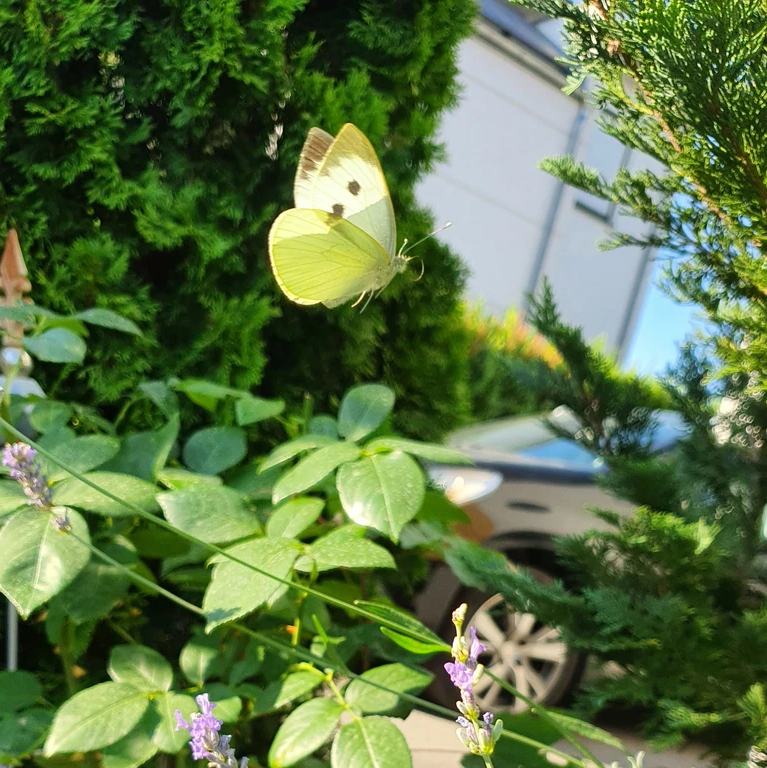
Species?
Pieris brassicae
